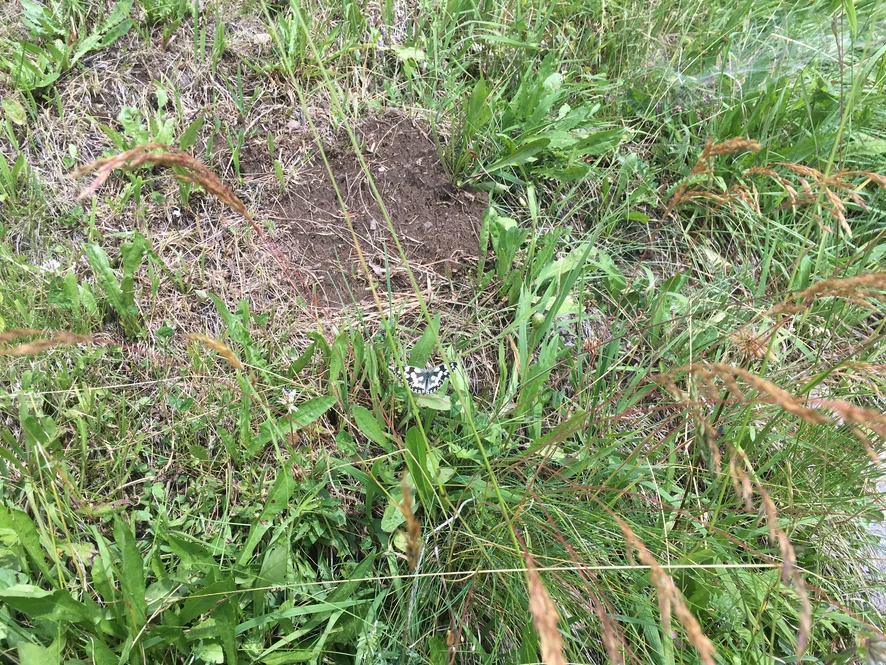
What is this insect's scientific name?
Melanargia galathea
